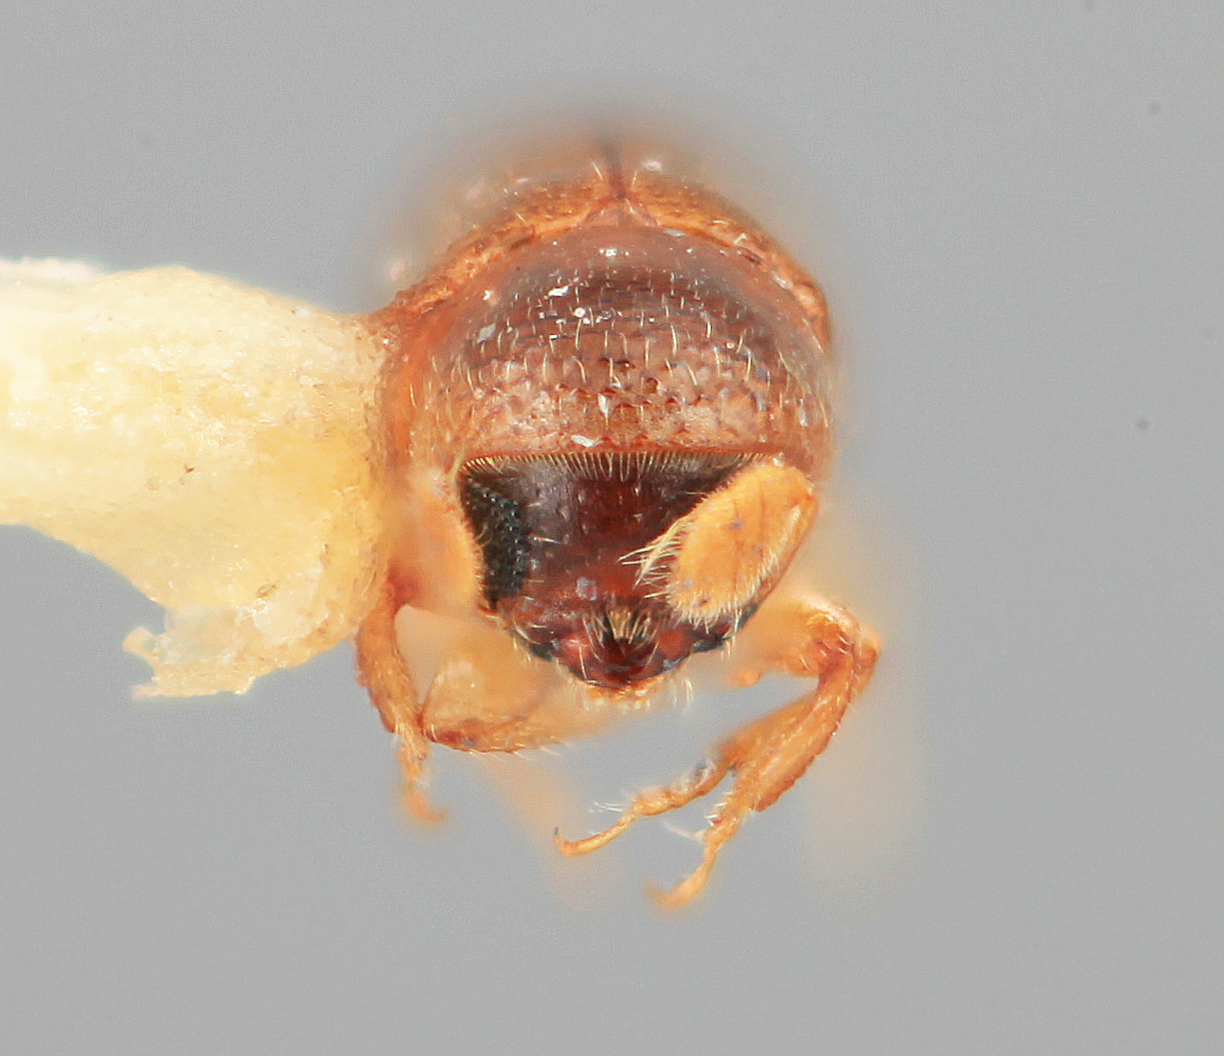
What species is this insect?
Microcorthylus invalidus
